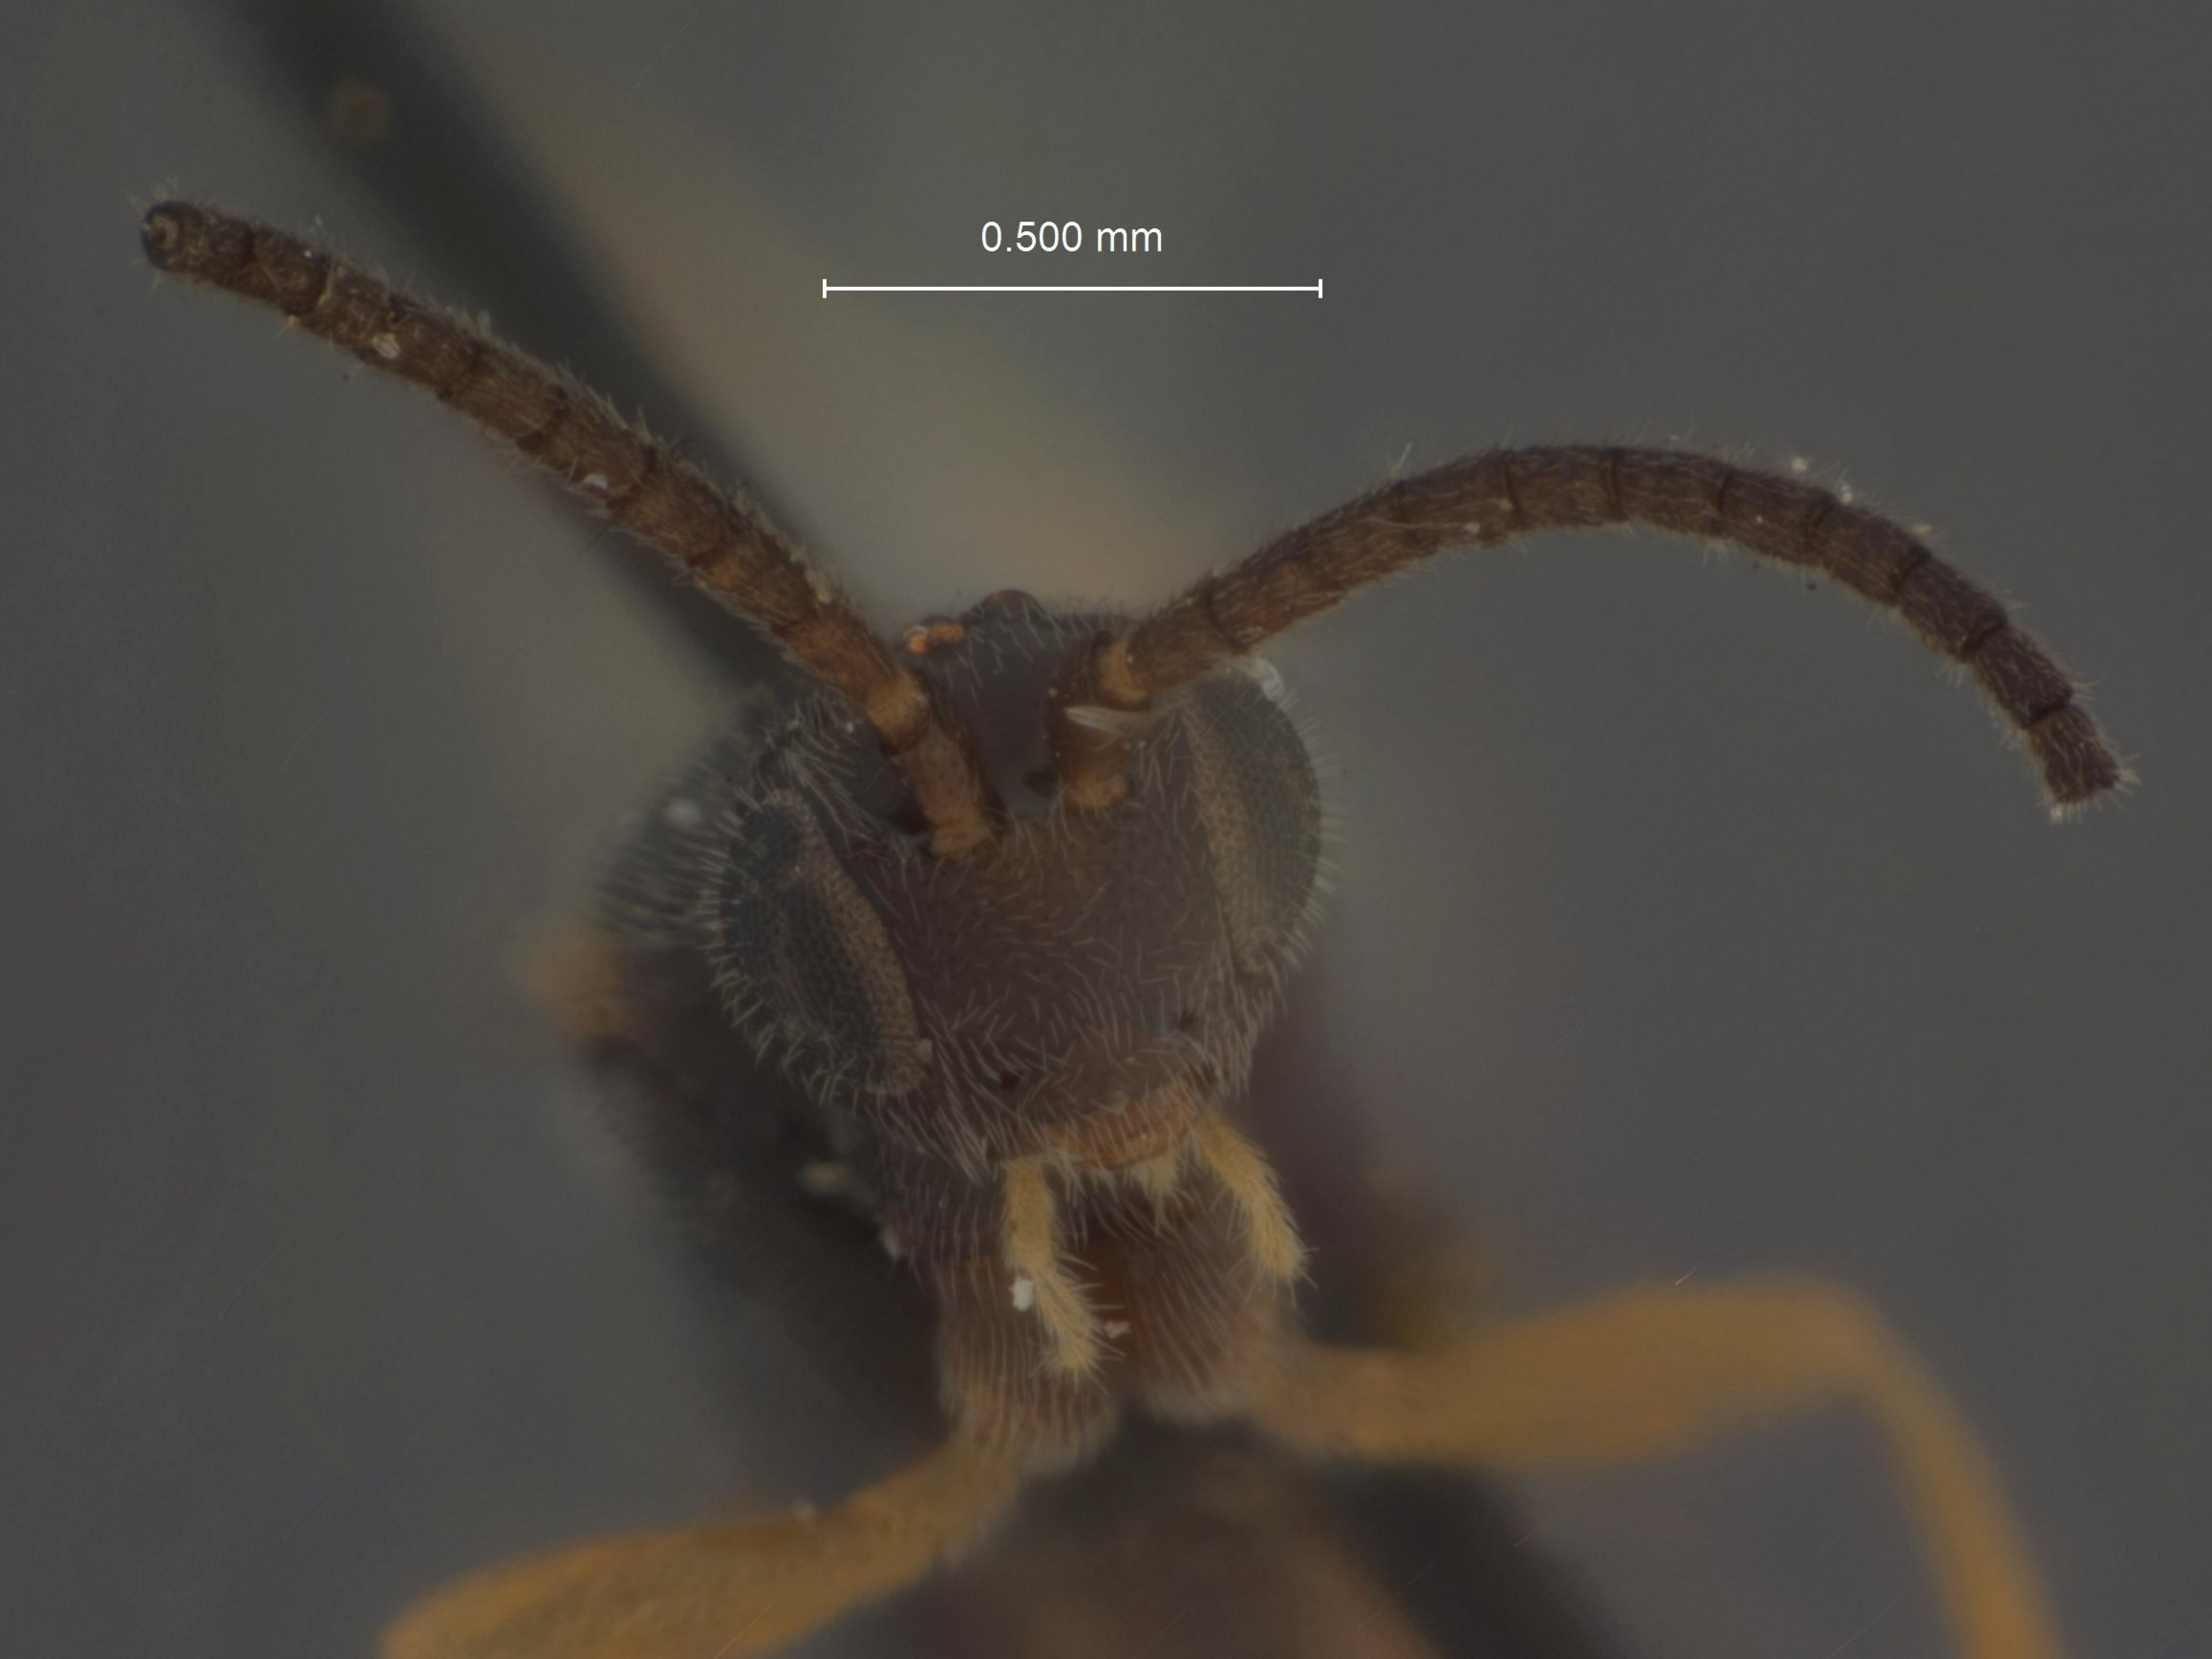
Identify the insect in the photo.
Apanteles pyraustae
